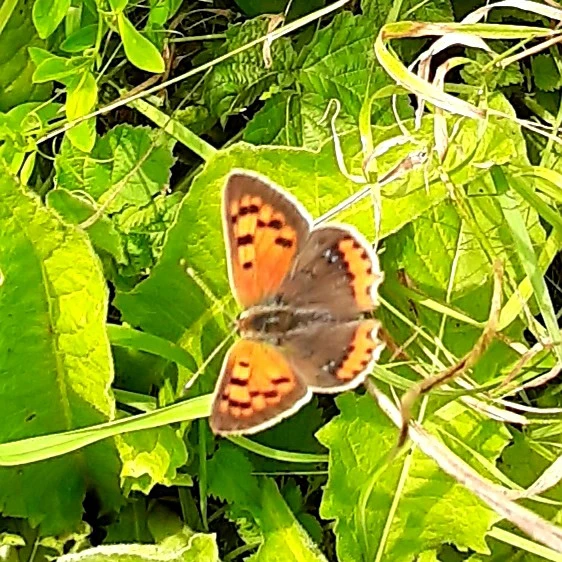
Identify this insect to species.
Lycaena phlaeas
